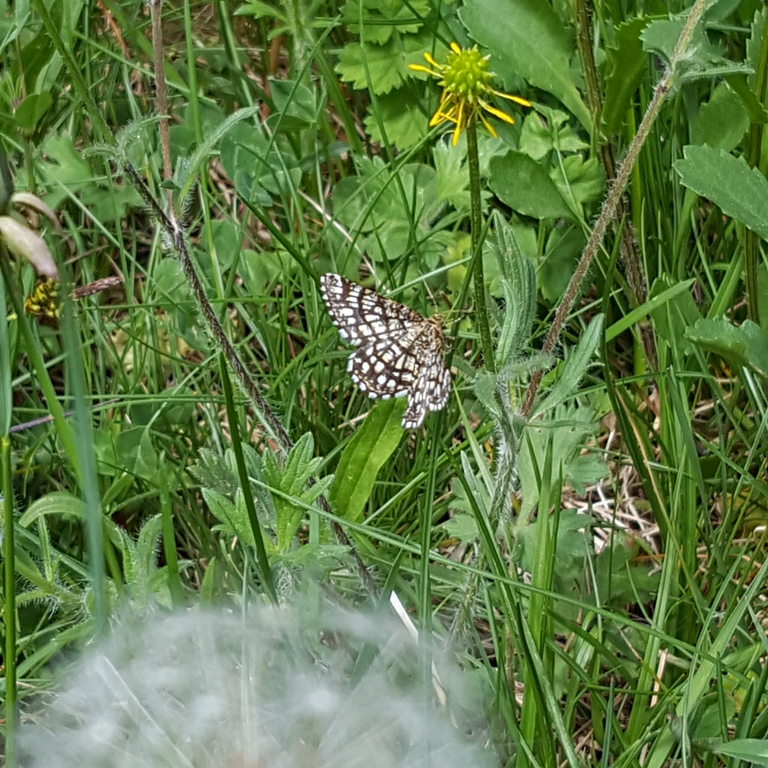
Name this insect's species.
Chiasmia clathrata
